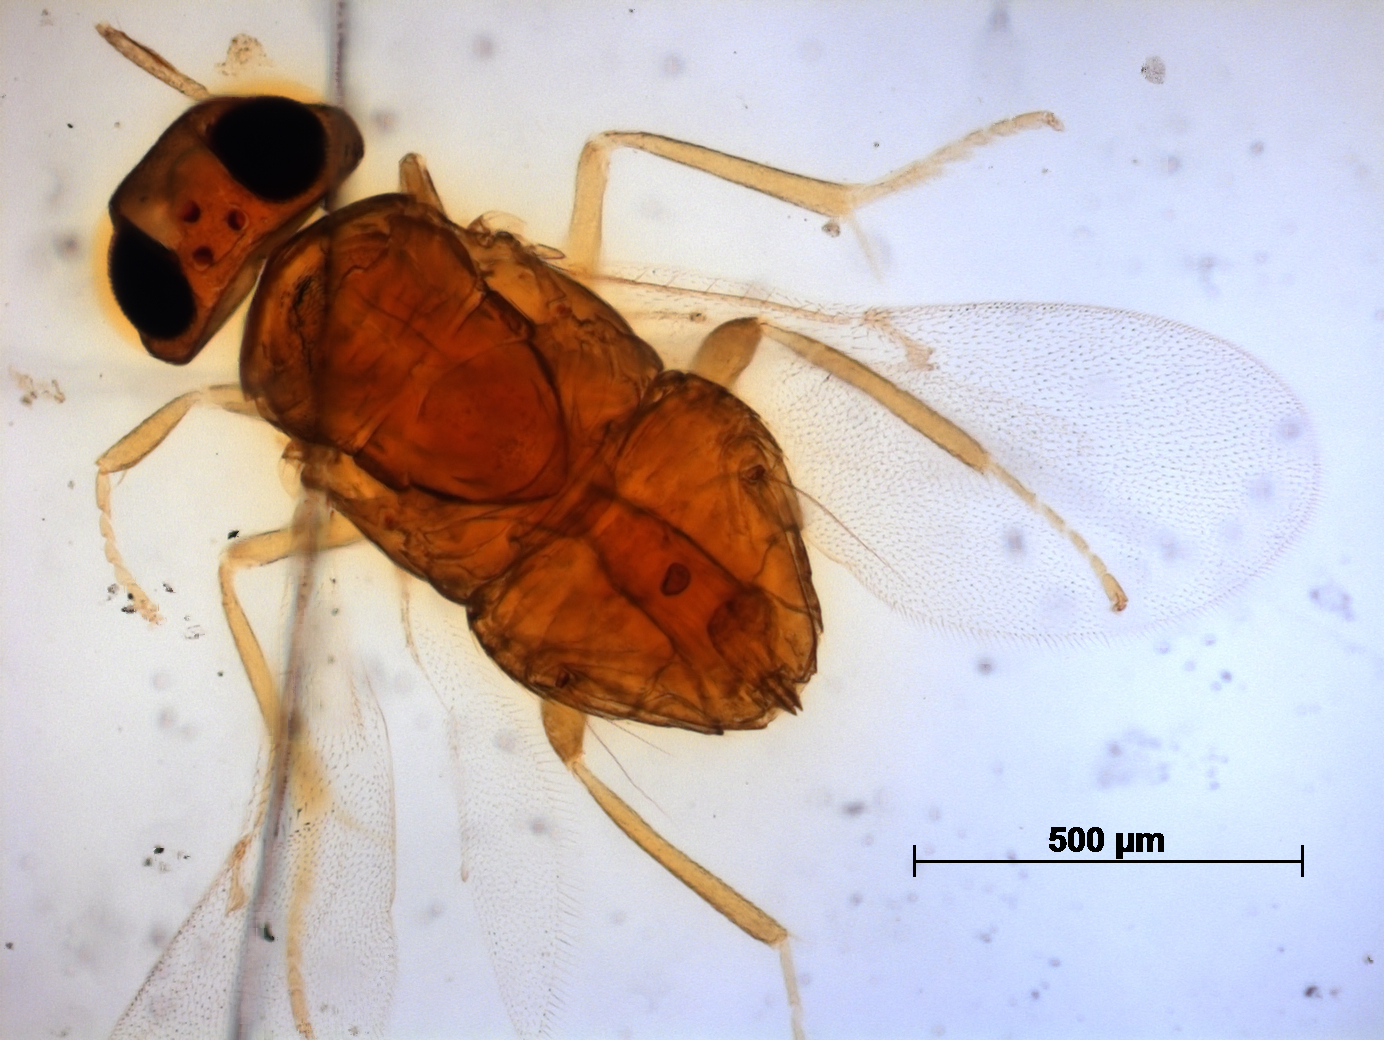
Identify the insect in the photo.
Metaphycus psyllidis
